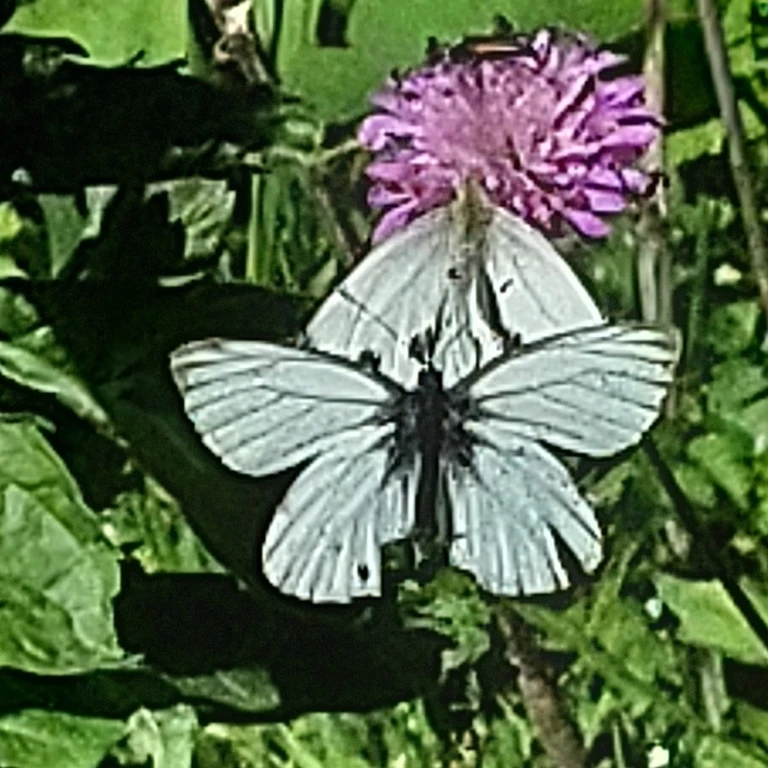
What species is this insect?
Aporia crataegi
